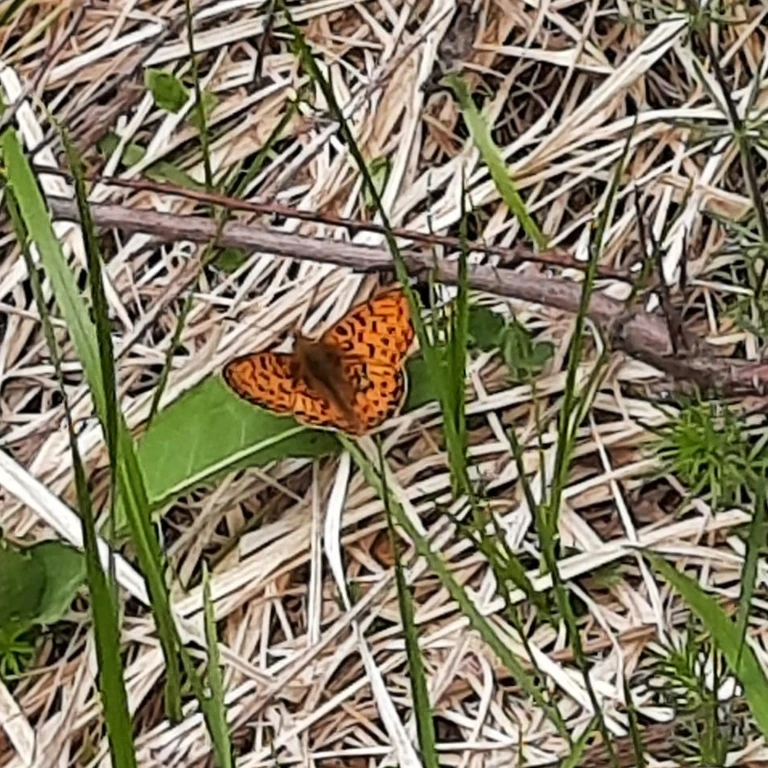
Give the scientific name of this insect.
Boloria euphrosyne (also Clossiana euphrosyne)
